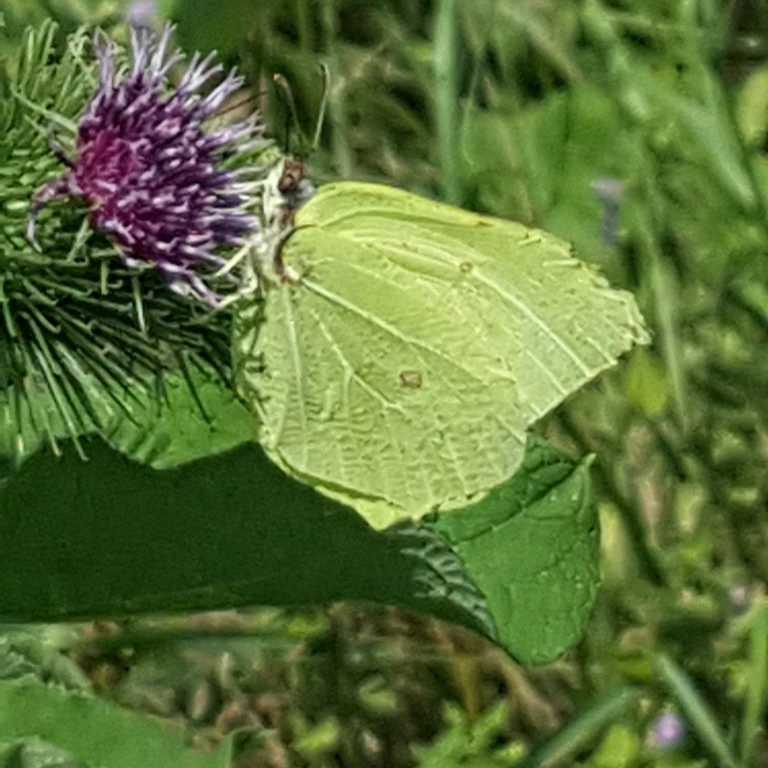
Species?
Gonepteryx rhamni
